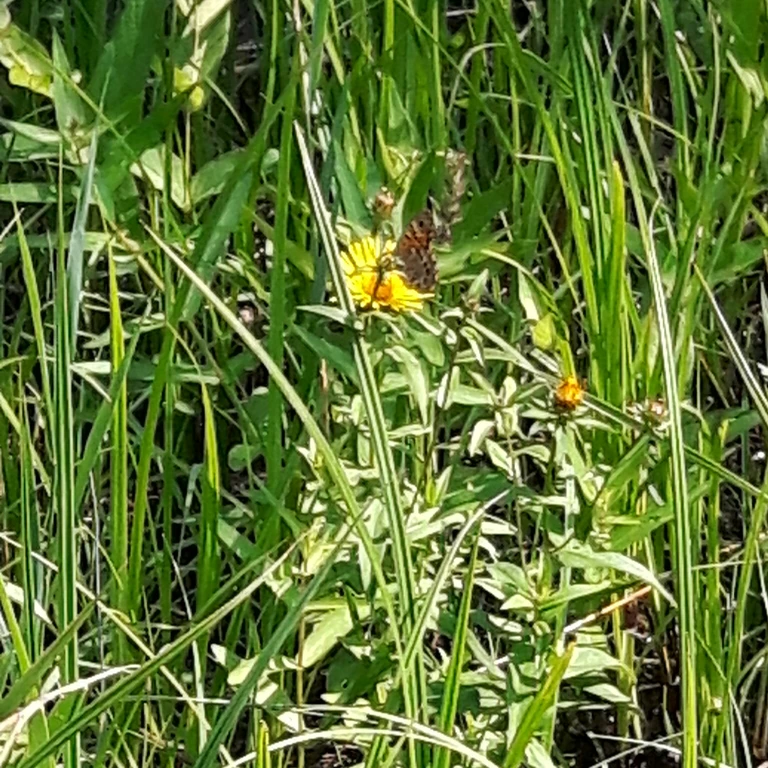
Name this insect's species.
Lasiommata megera (also Pararge megera)
